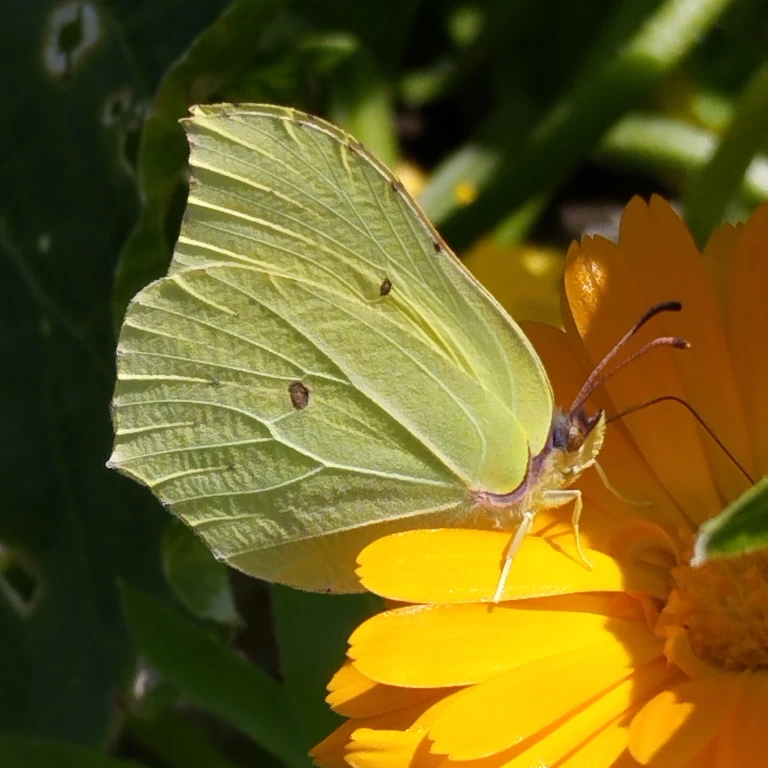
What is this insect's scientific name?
Gonepteryx rhamni
